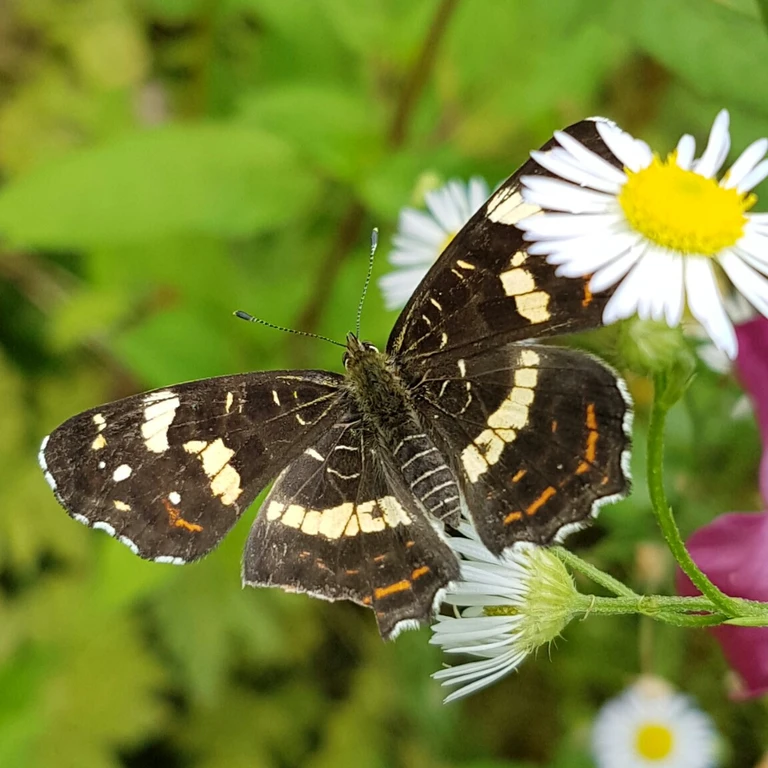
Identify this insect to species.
Araschnia levana
